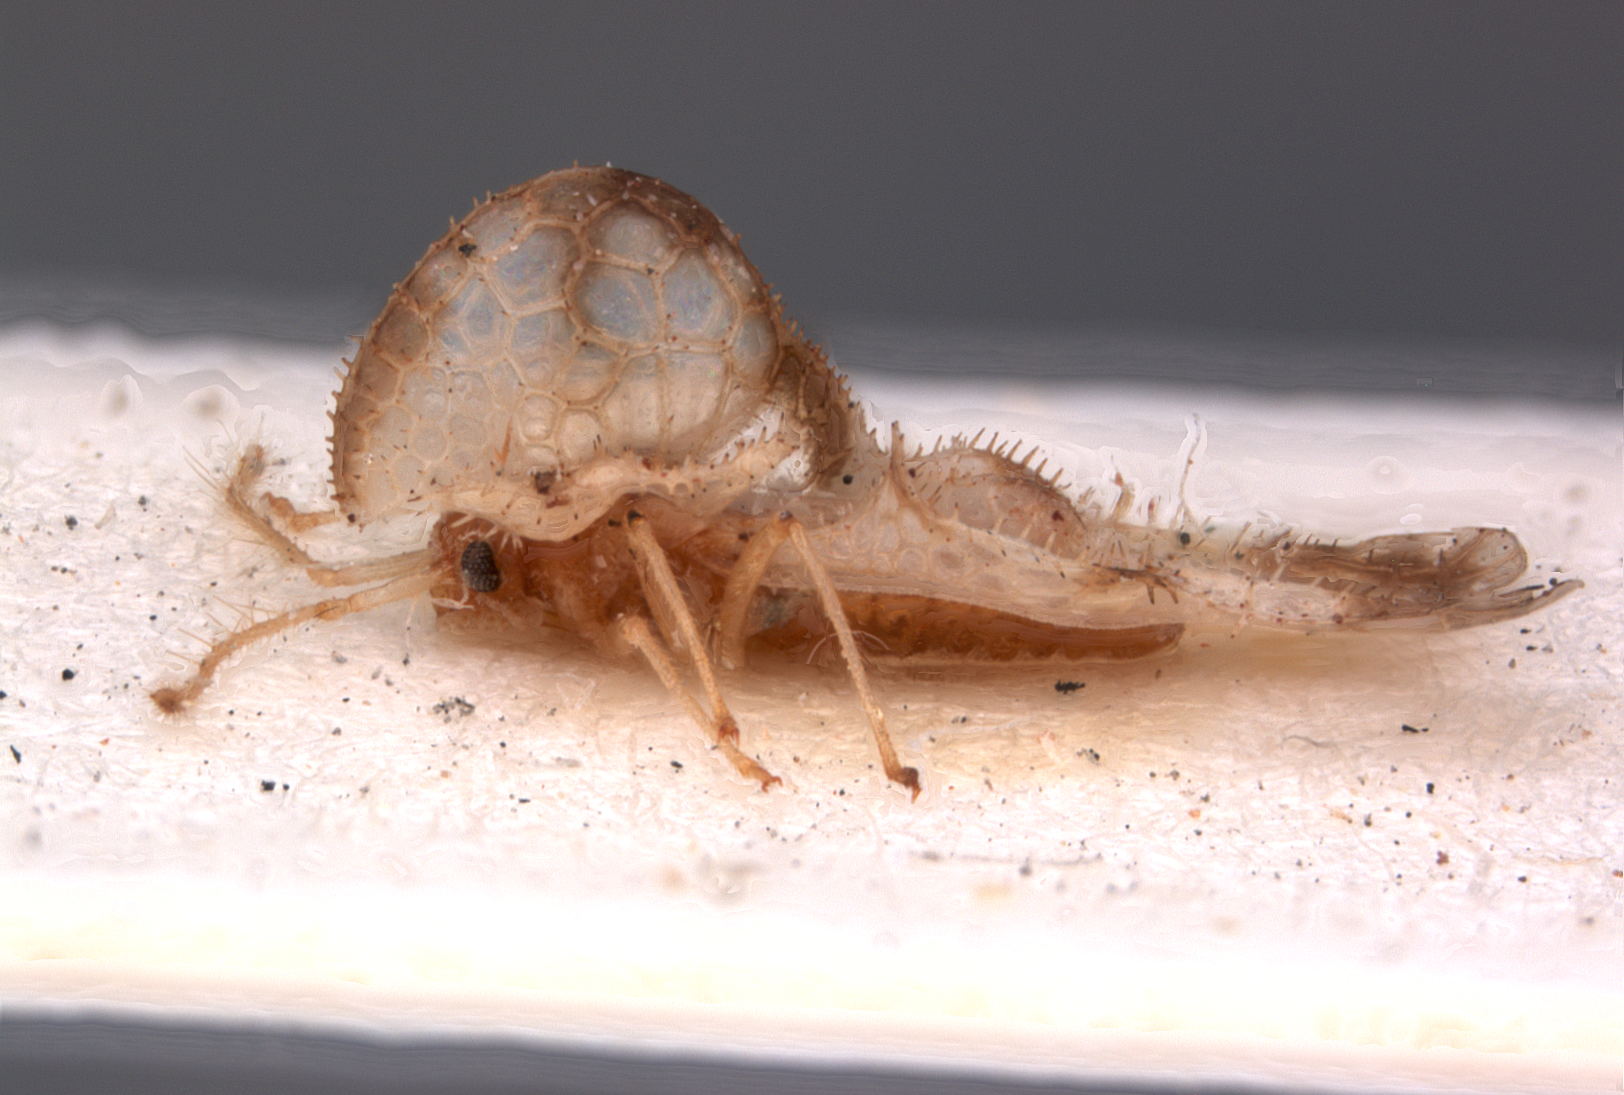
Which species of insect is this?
Corythucha championi
